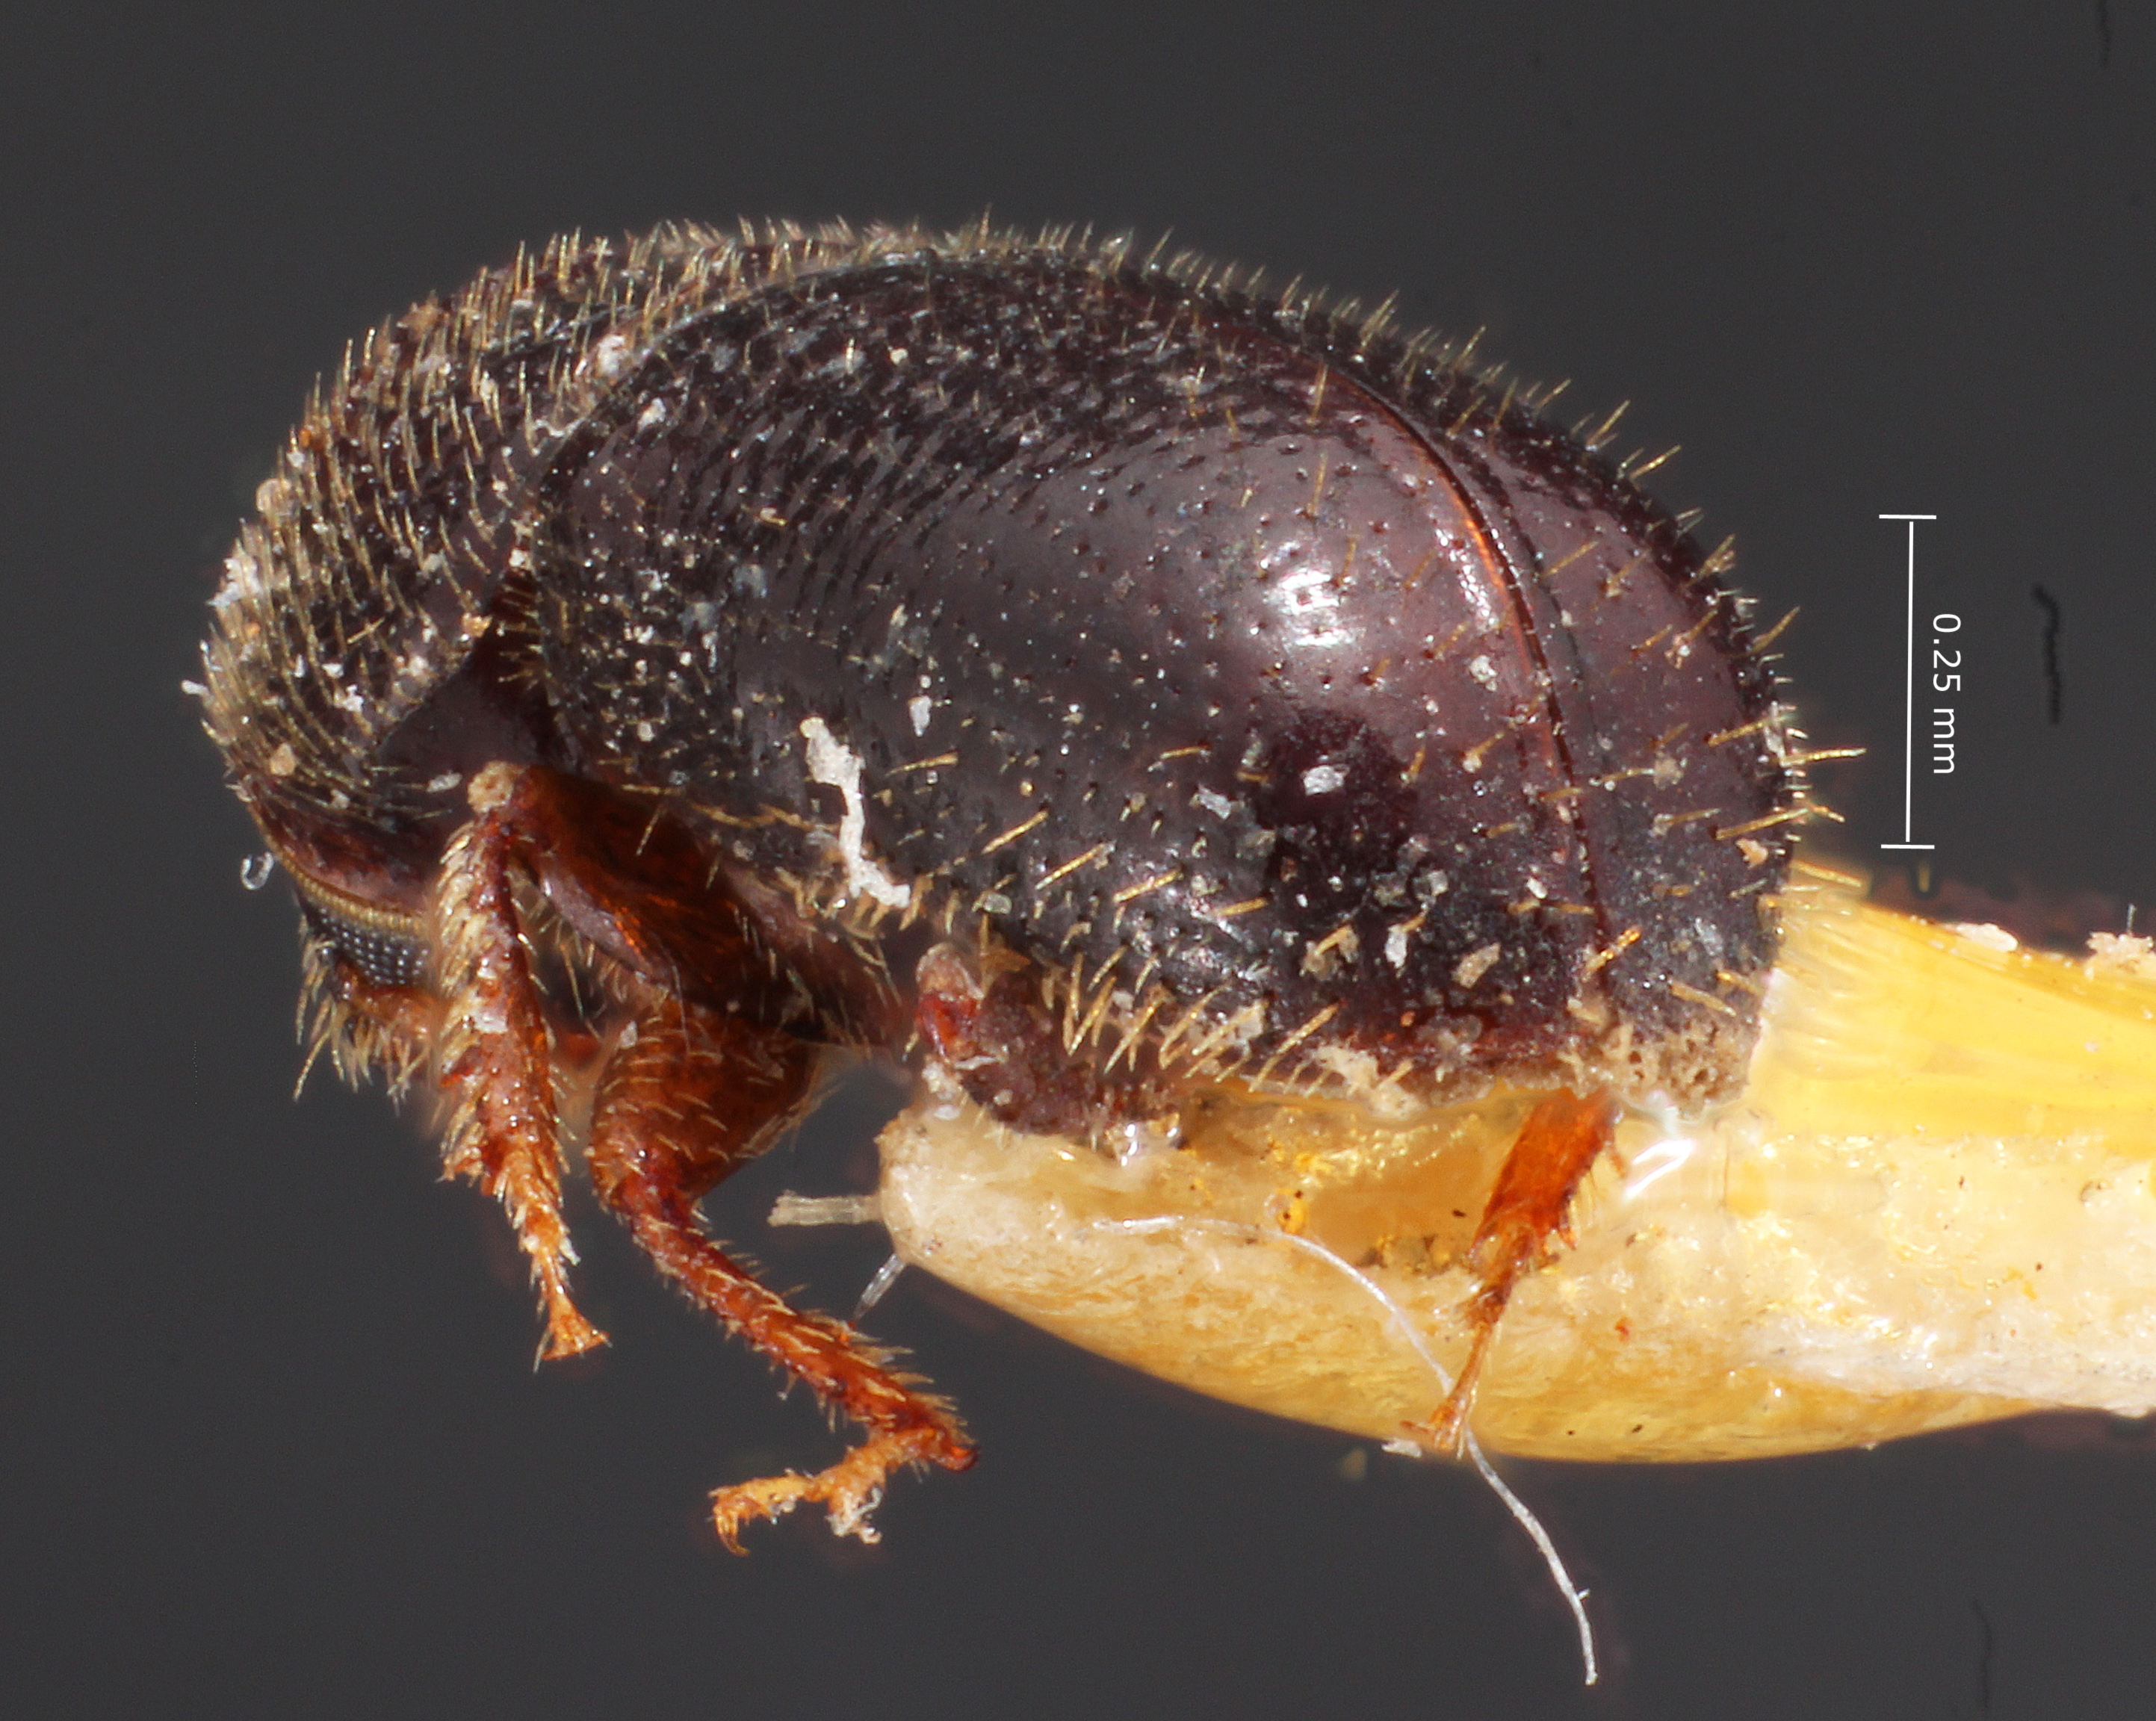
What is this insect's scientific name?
Myeloborus keeni
